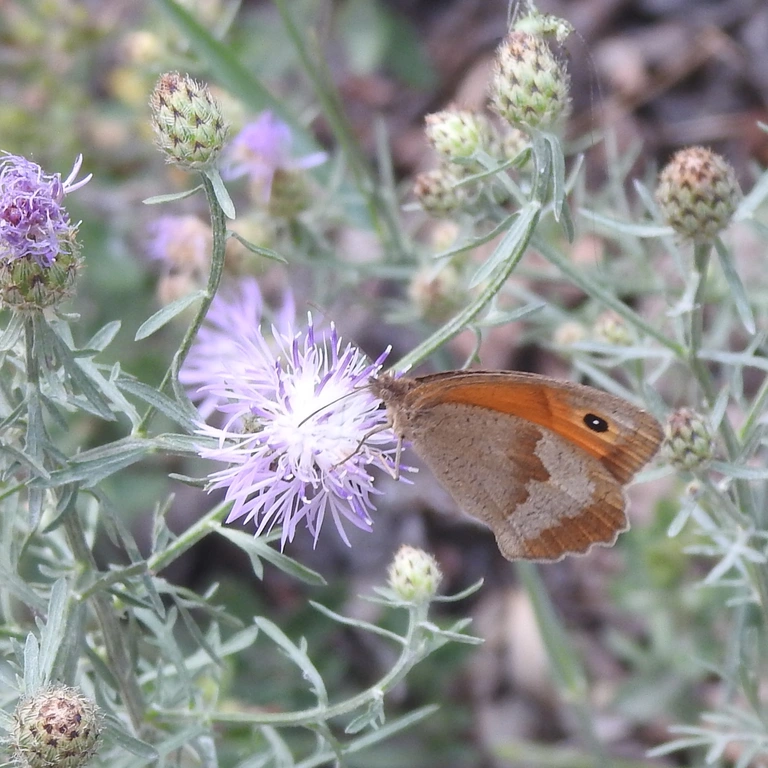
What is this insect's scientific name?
Maniola jurtina
